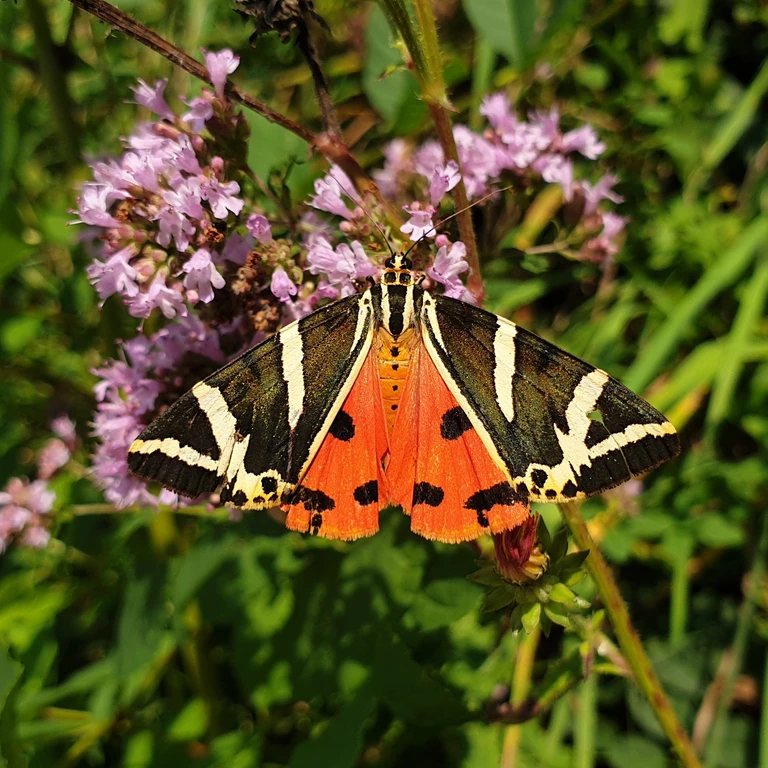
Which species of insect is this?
Euplagia quadripunctaria
